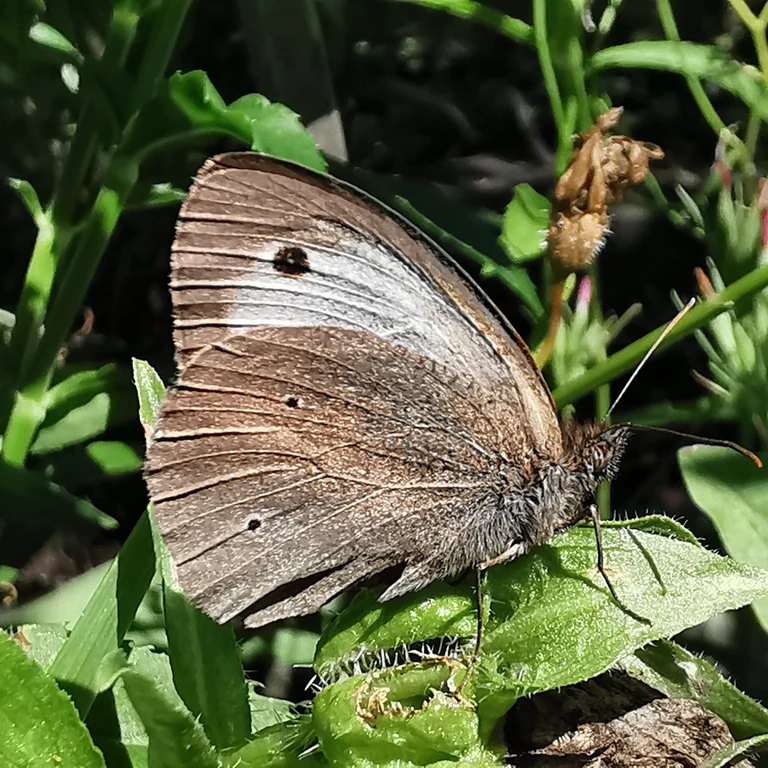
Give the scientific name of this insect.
Maniola jurtina
